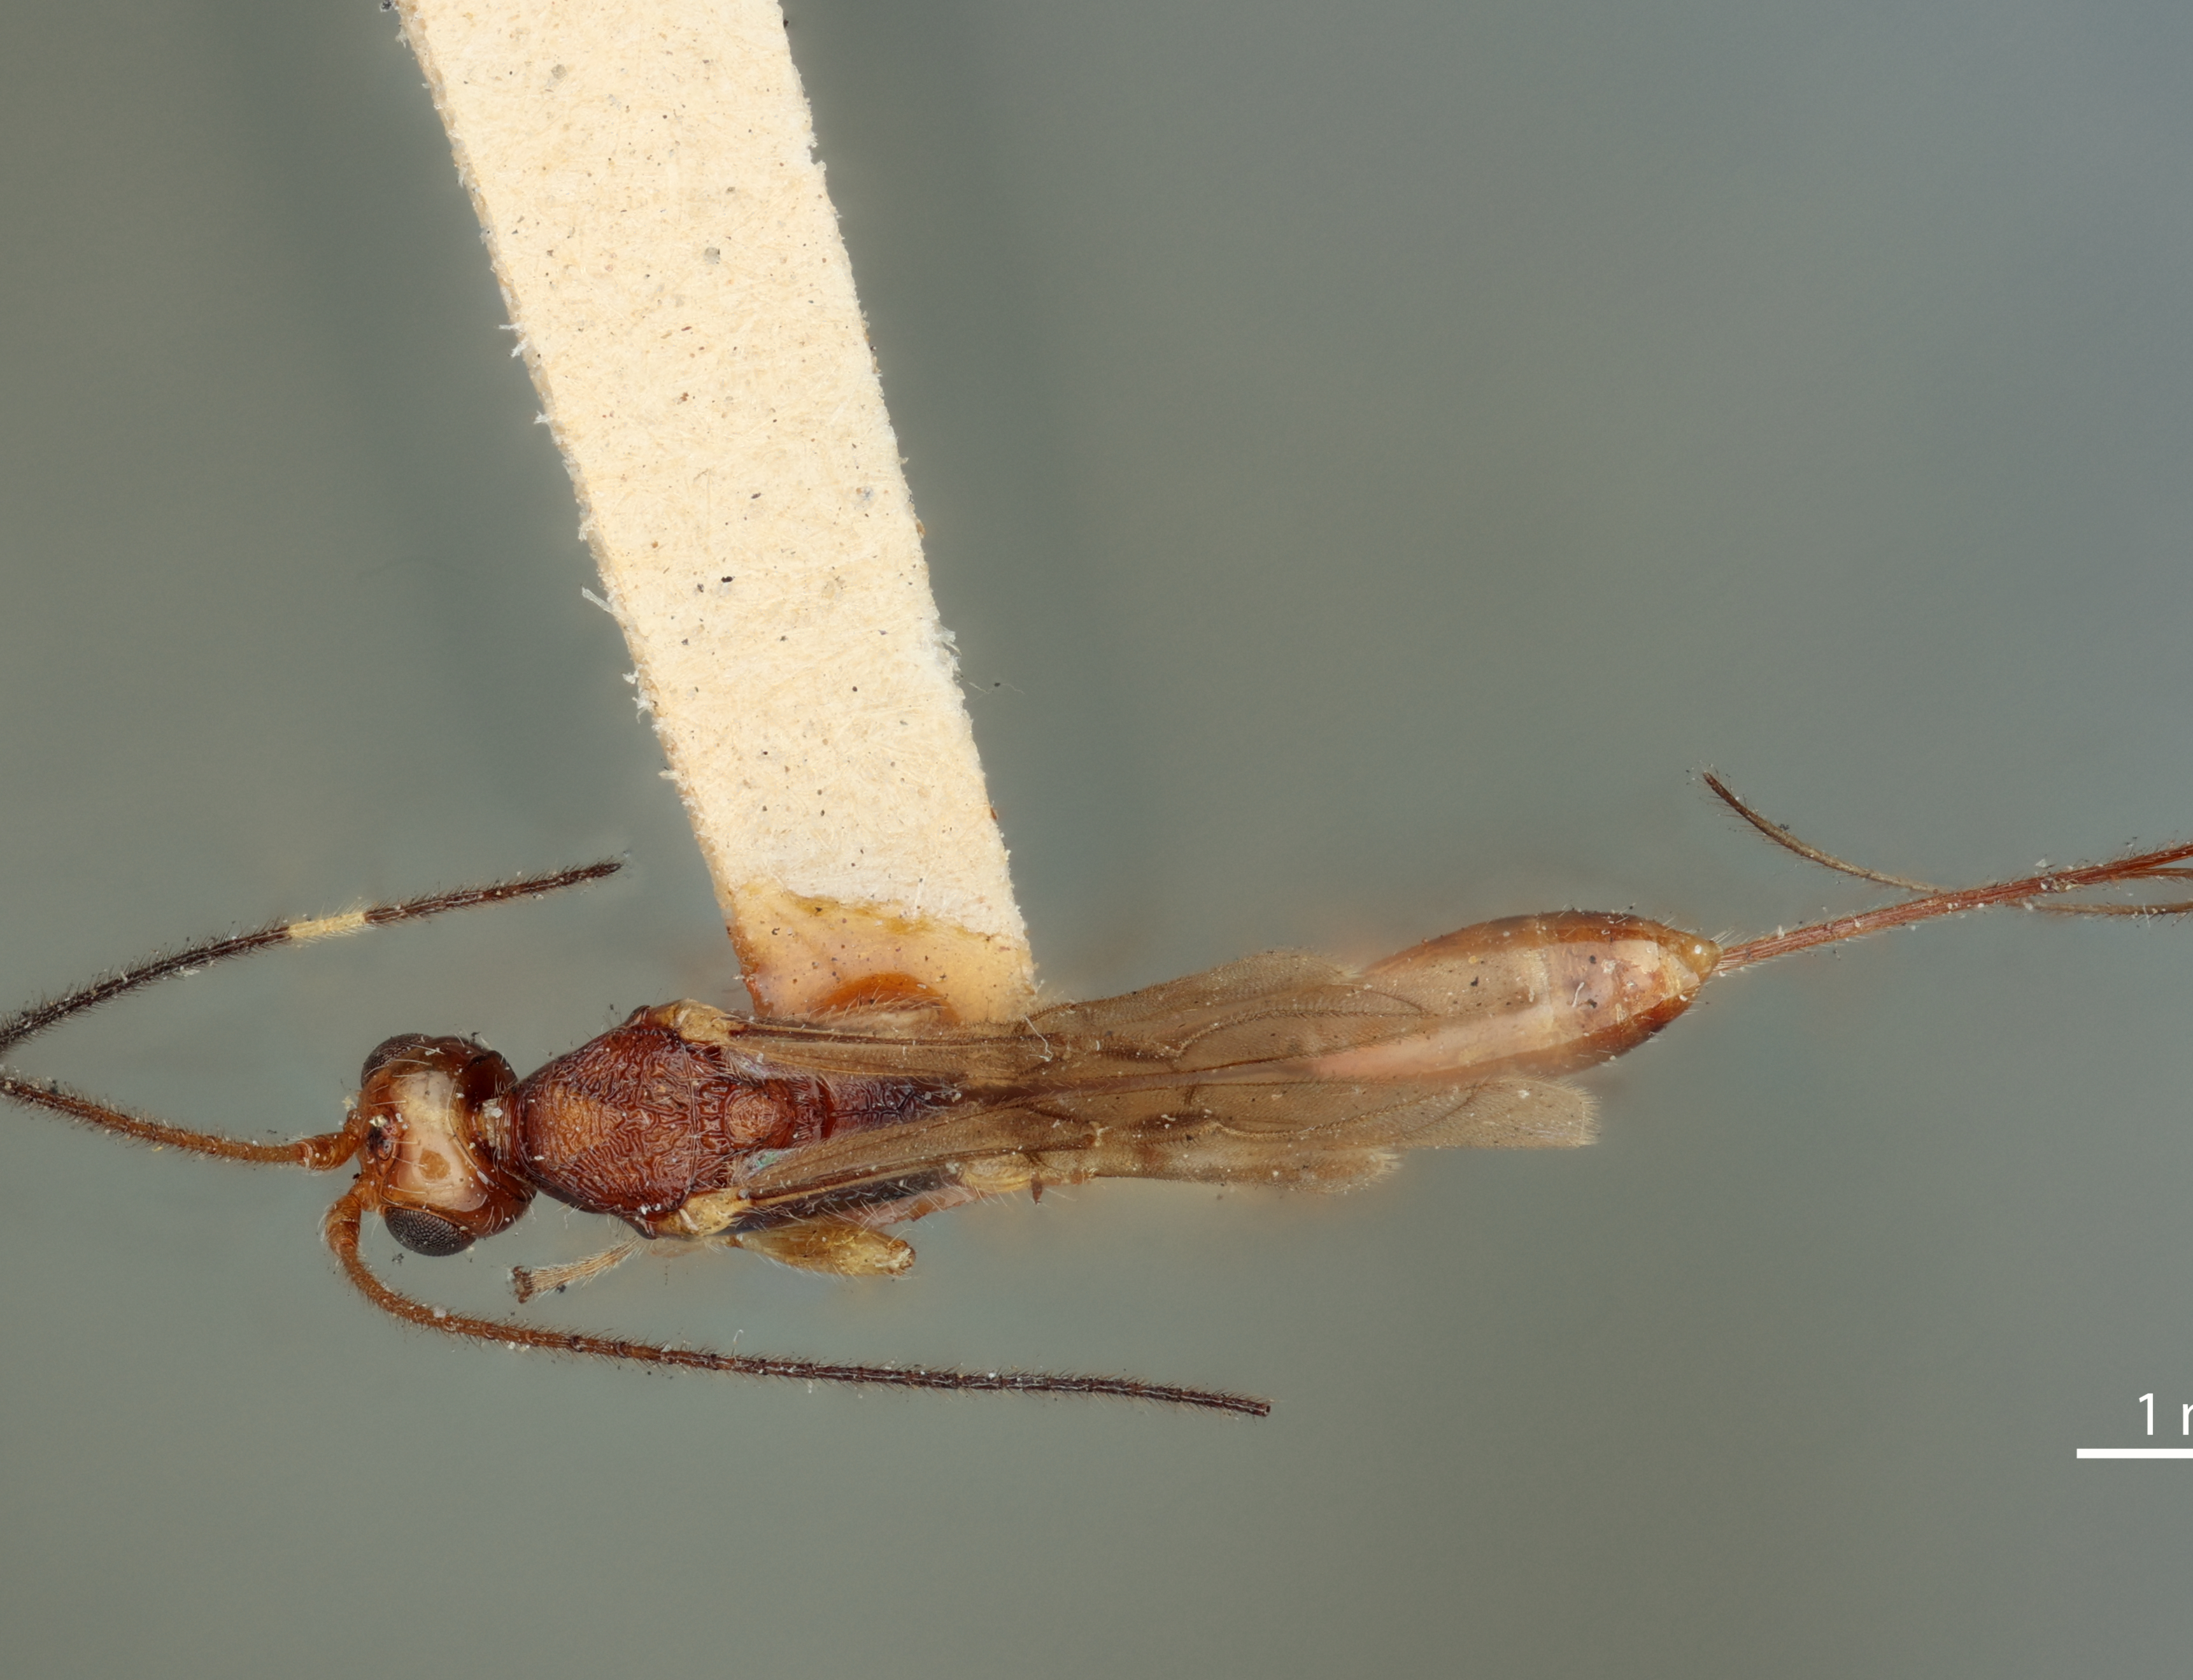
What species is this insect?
Spathius ceto
